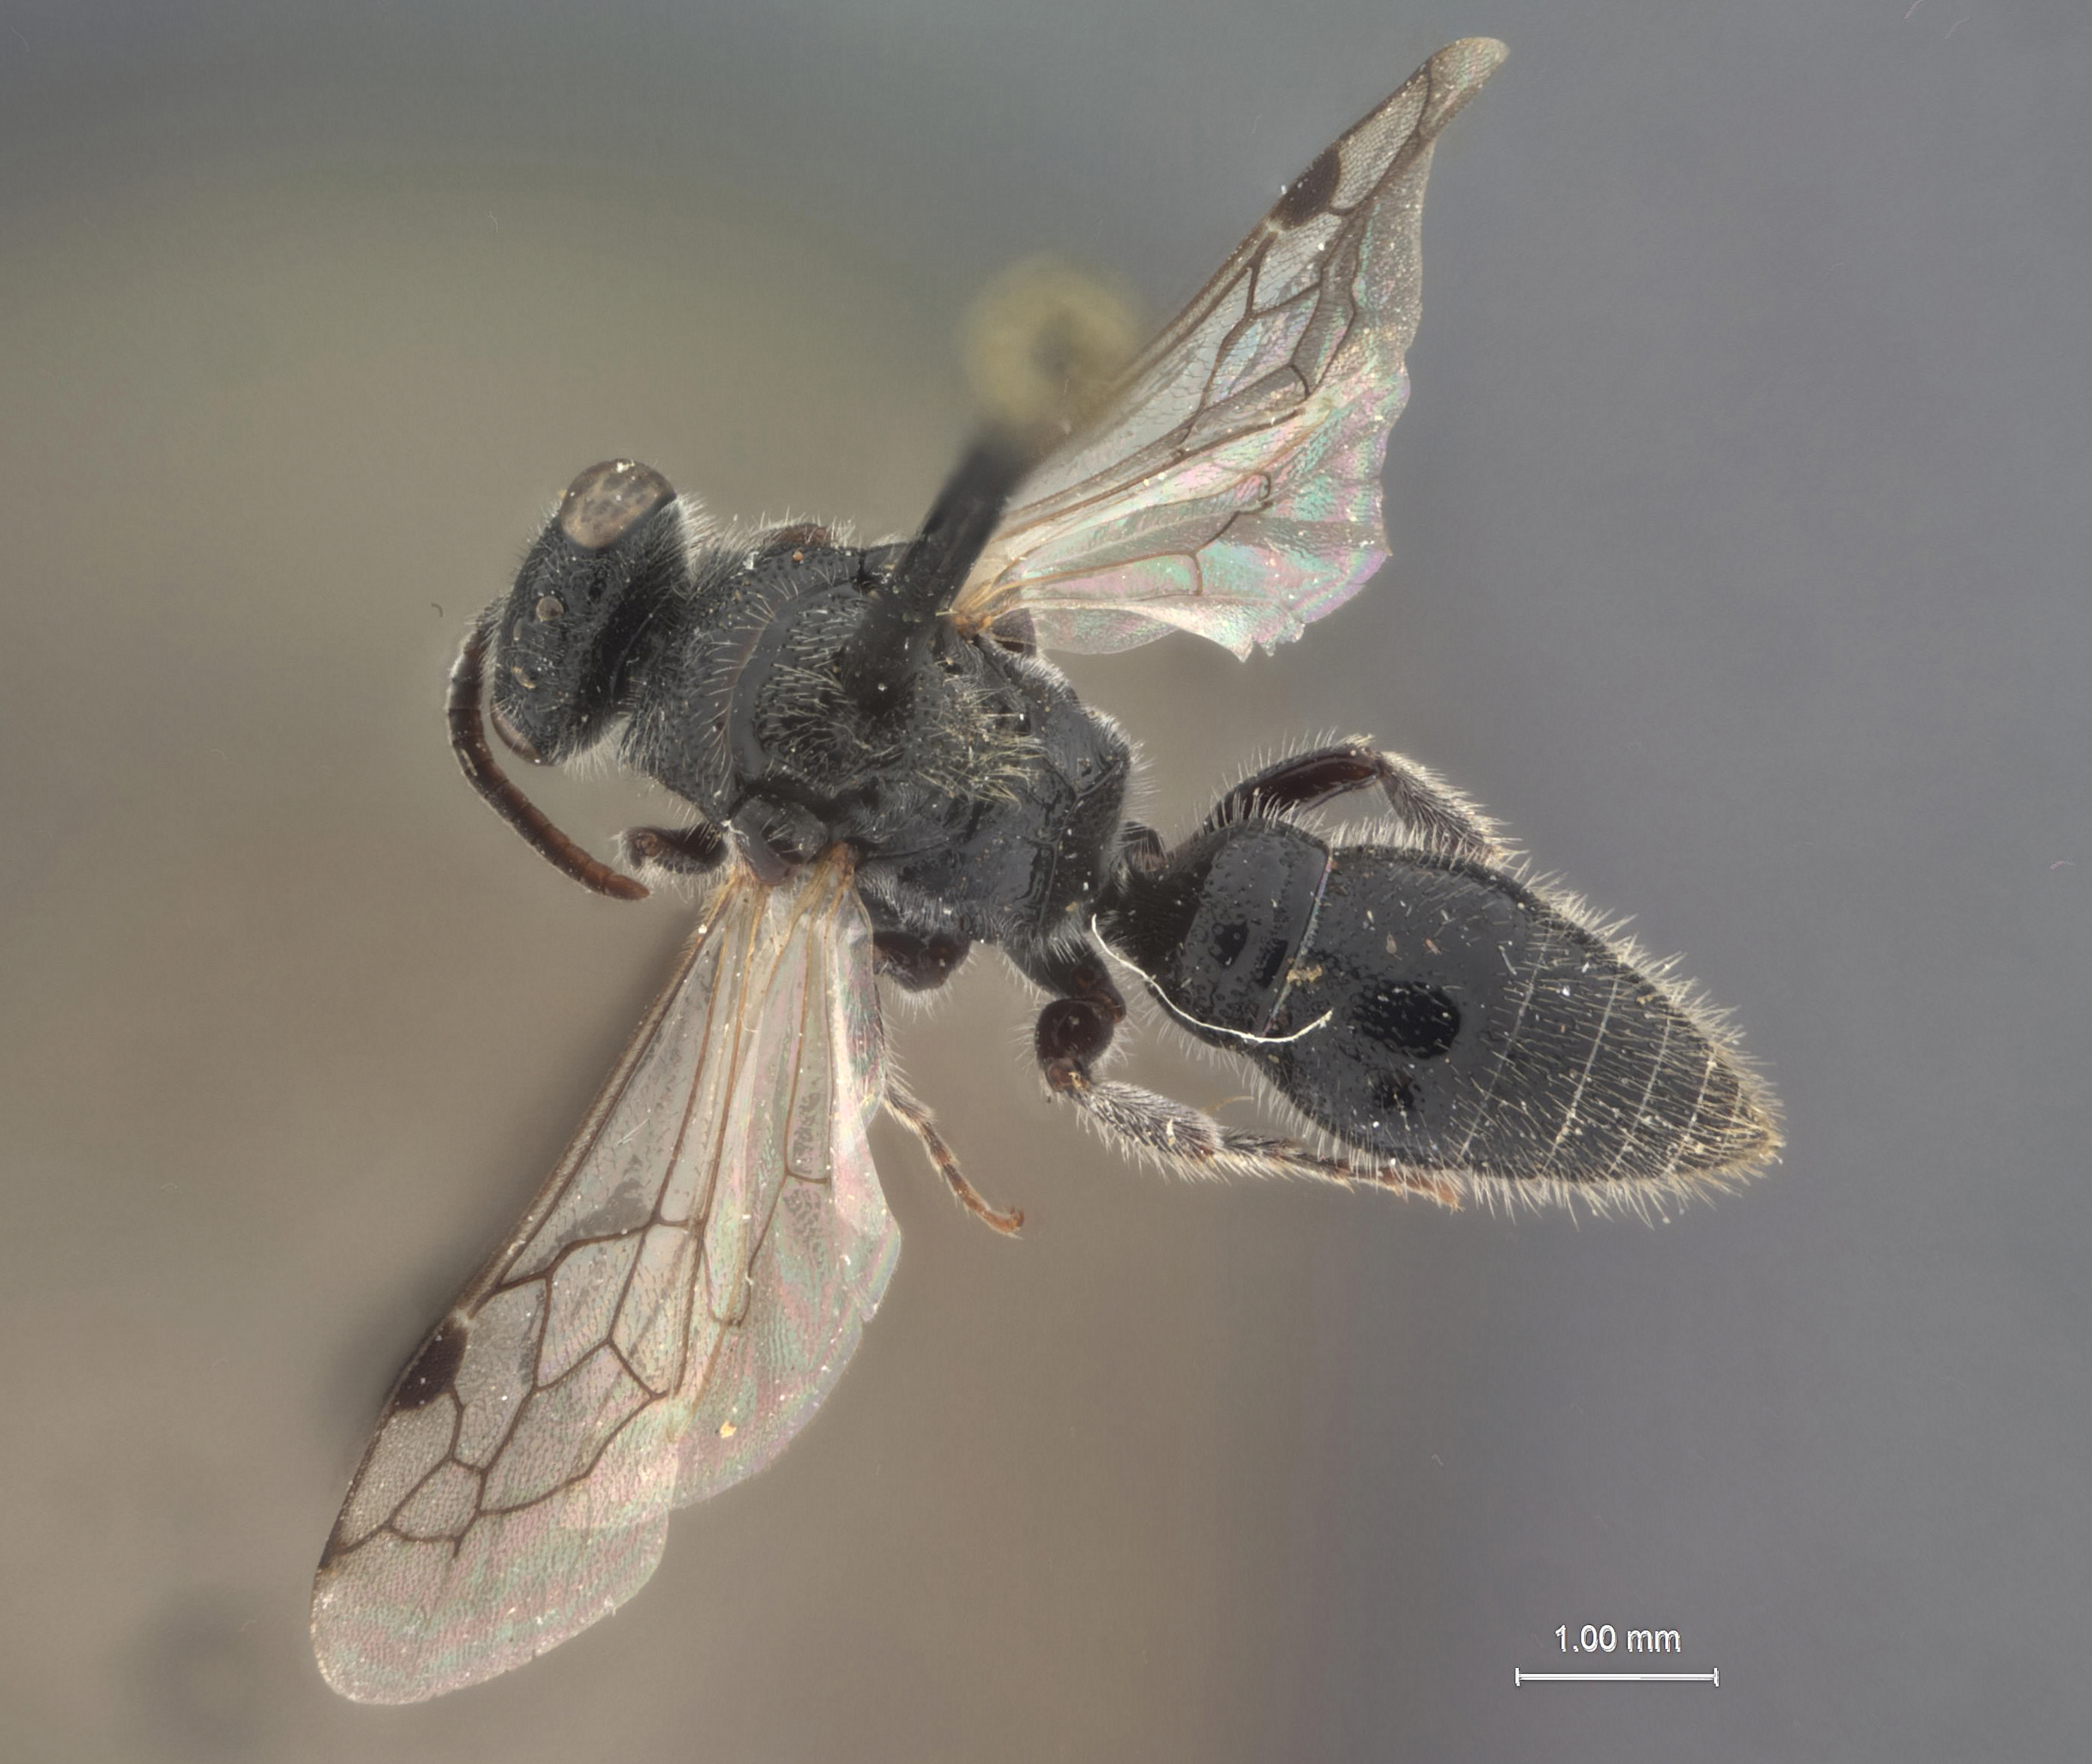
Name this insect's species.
Tiphia yucatanae
